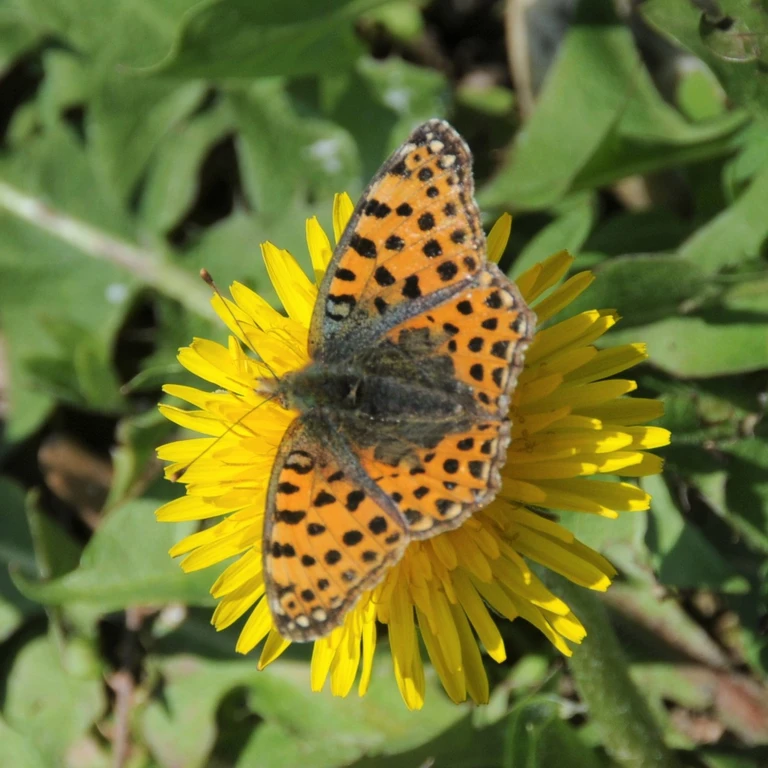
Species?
Issoria lathonia
